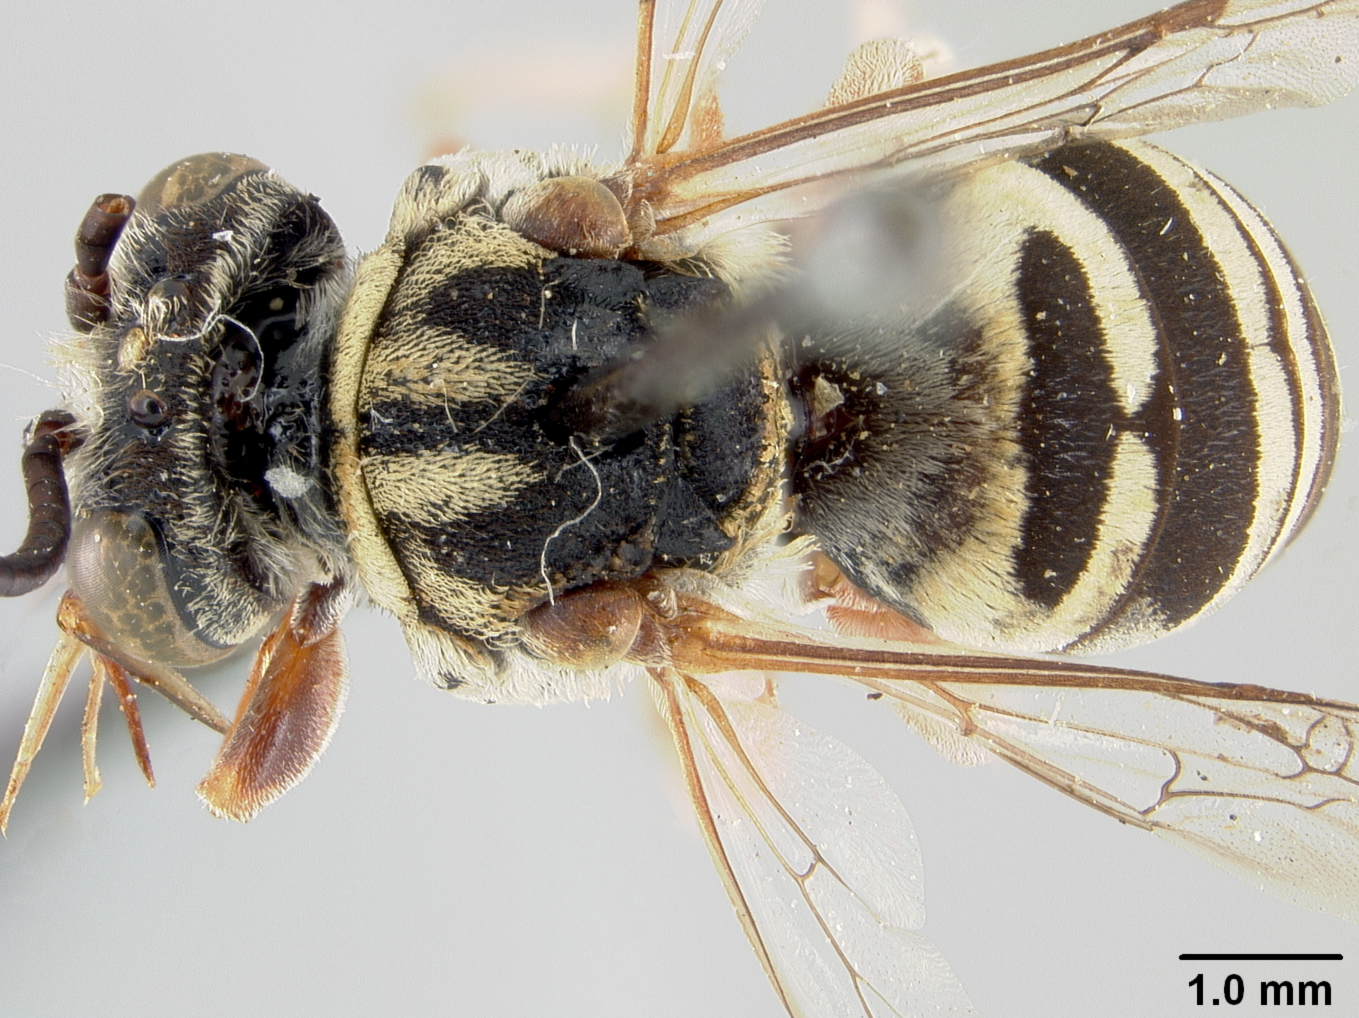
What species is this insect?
Triepeolus townsendi
